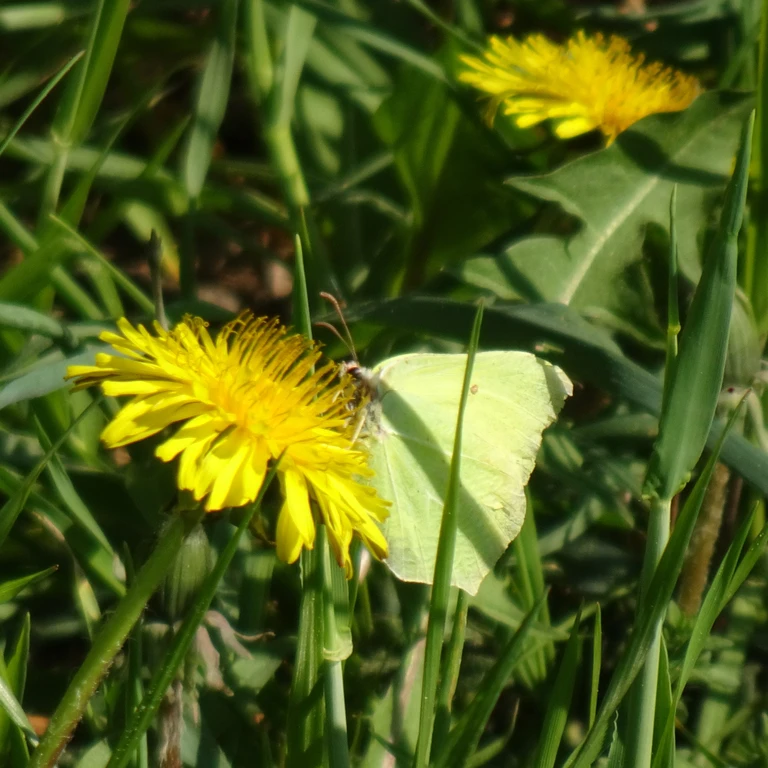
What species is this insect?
Gonepteryx rhamni
